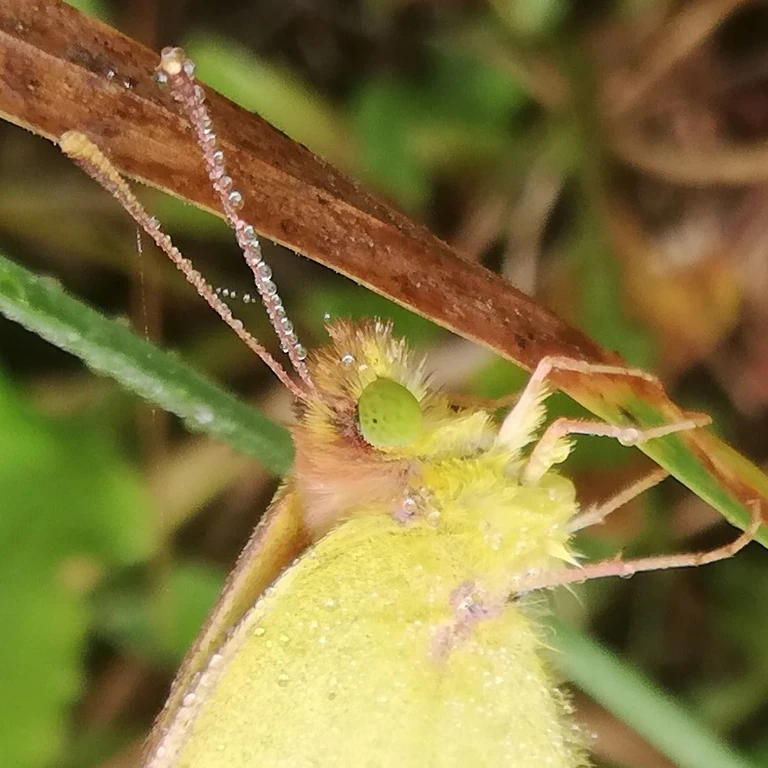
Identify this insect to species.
Colias croceus
